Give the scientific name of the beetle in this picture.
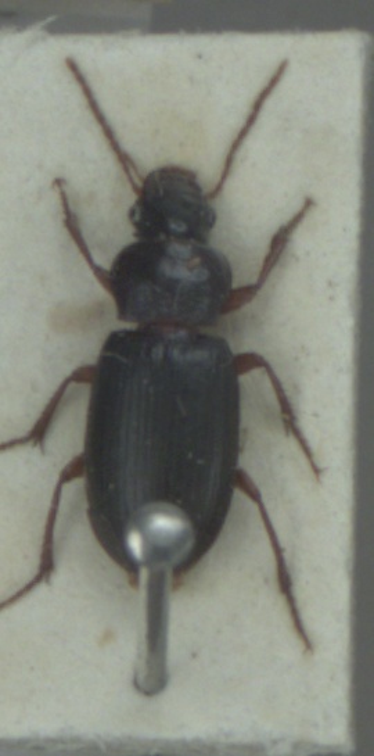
Ophonus rufibarbis
